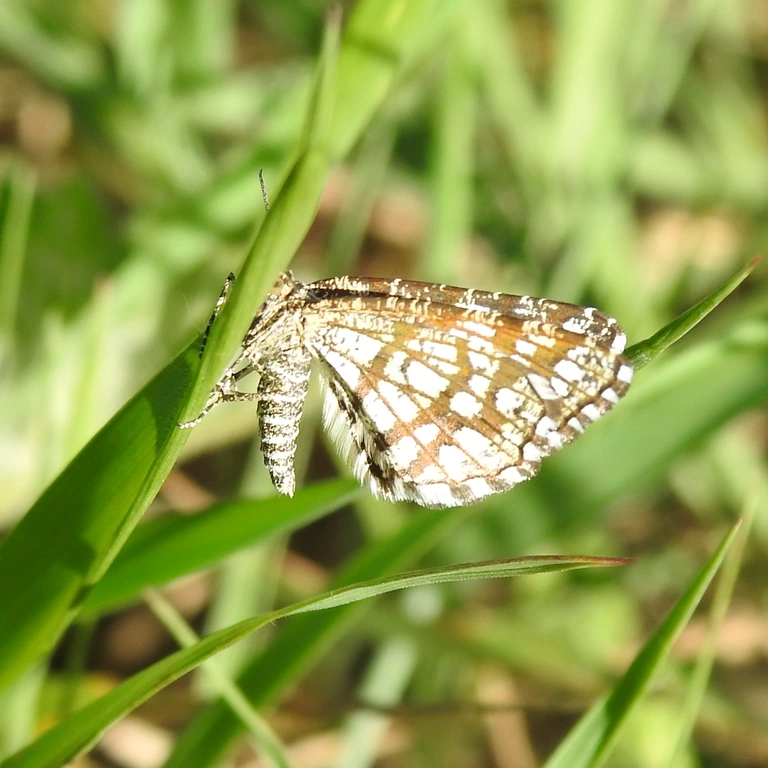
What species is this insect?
Chiasmia clathrata
